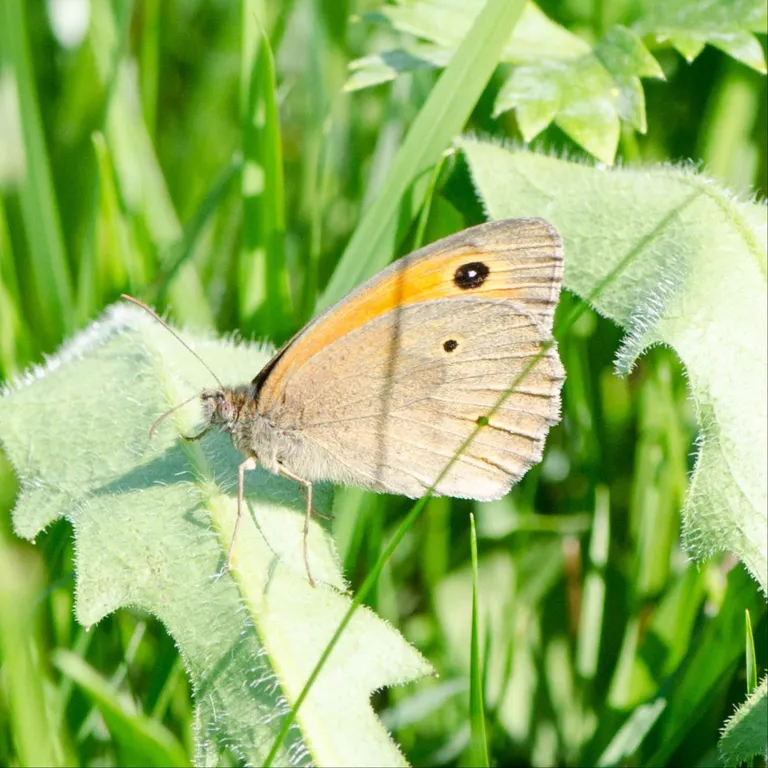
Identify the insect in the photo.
Maniola jurtina
